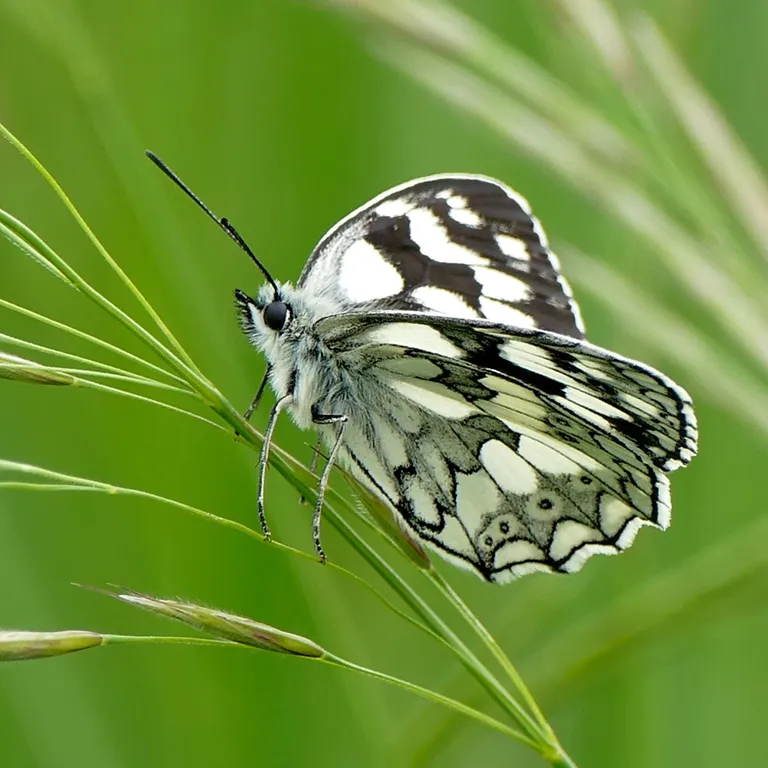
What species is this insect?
Melanargia galathea
